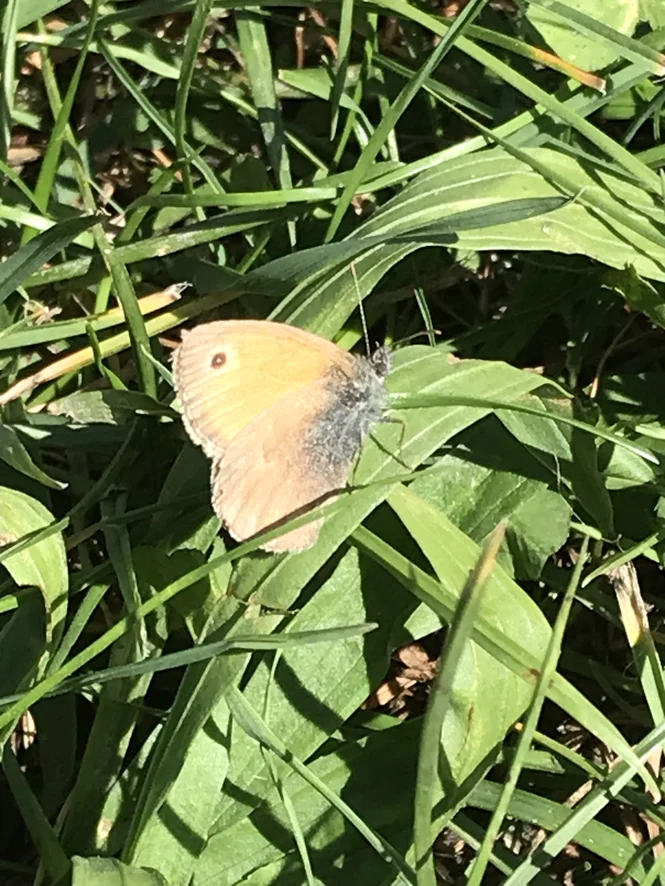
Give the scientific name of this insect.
Coenonympha pamphilus
